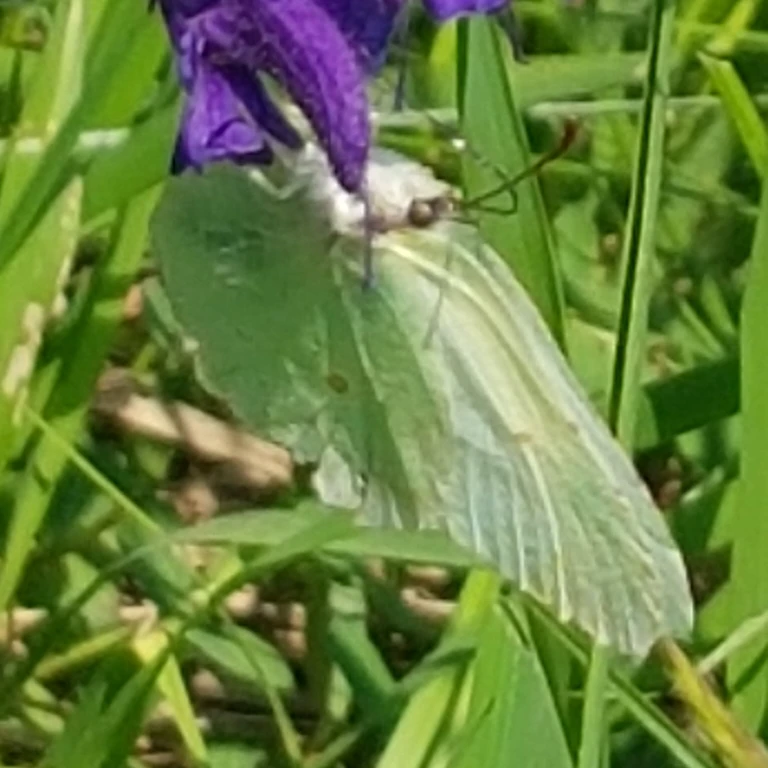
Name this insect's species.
Gonepteryx rhamni
